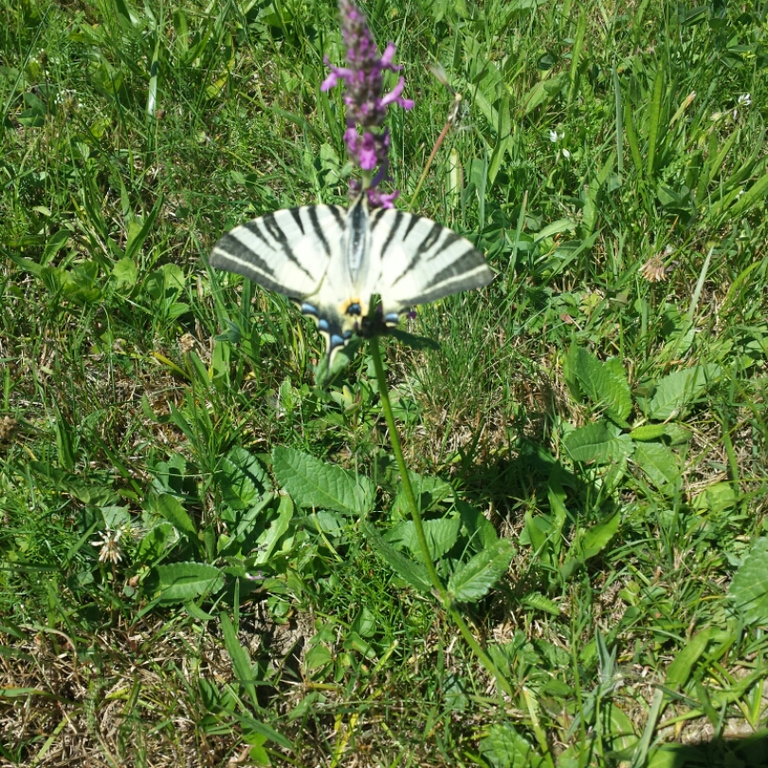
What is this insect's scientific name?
Iphiclides podalirius
